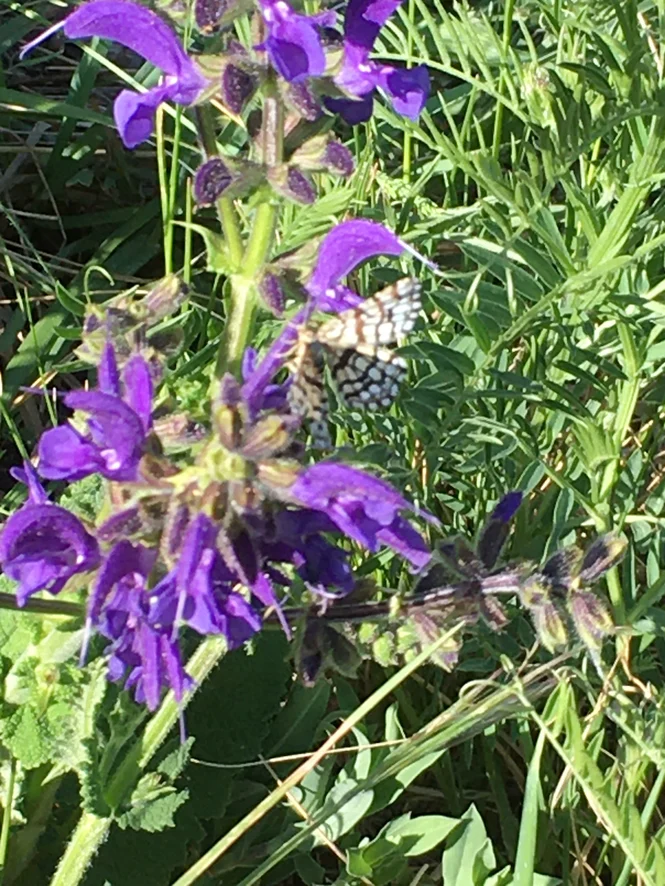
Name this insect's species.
Chiasmia clathrata
